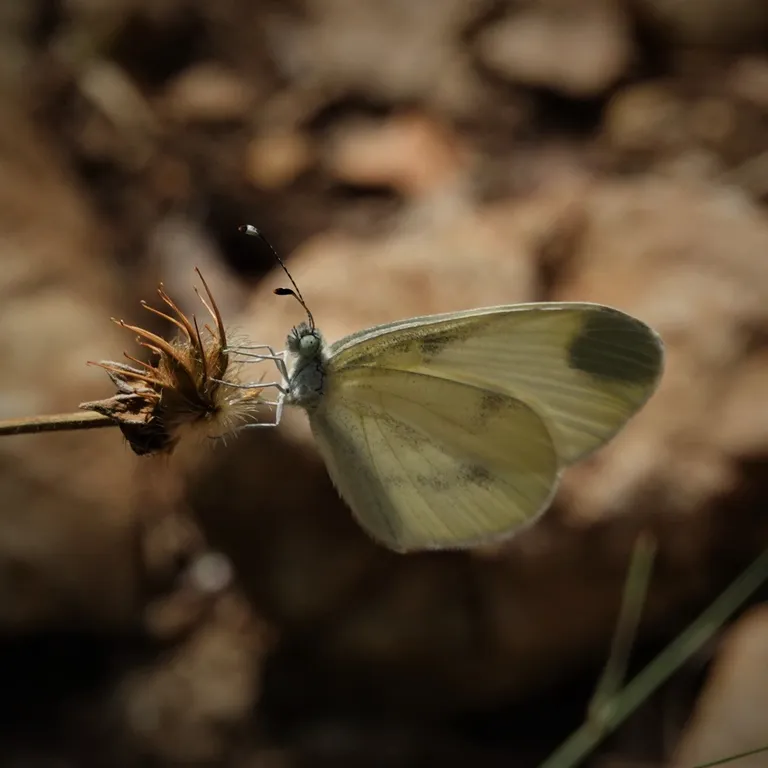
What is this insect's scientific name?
Leptidea sinapis/juvernica
